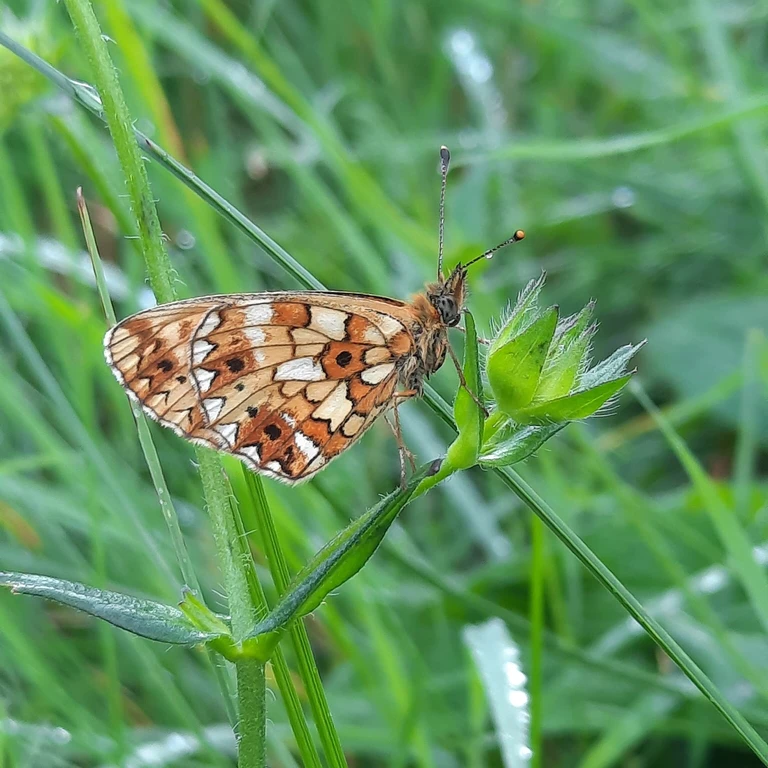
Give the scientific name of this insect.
Boloria selene
